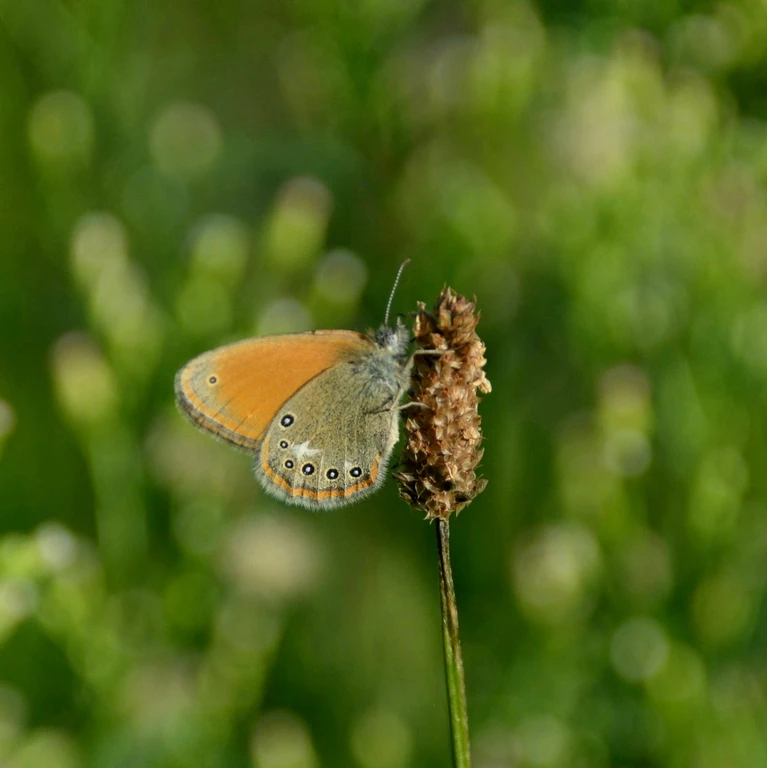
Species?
Coenonympha glycerion (also Coenonympha iphis)
